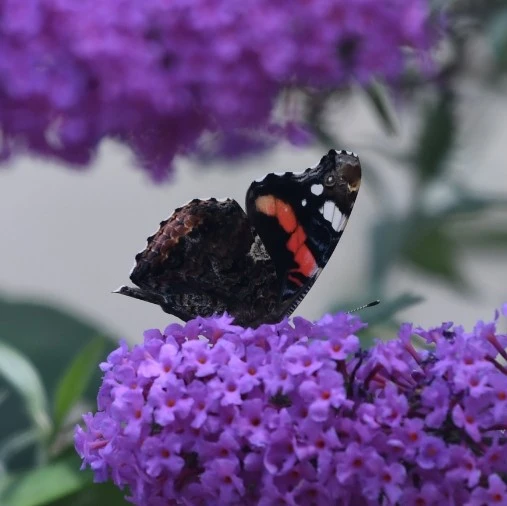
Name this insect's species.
Vanessa atalanta
